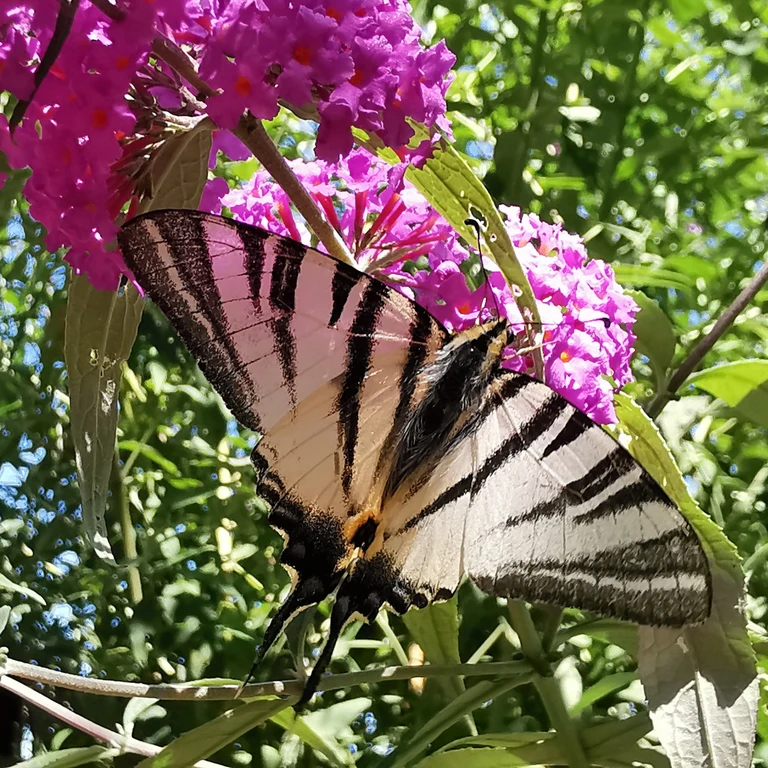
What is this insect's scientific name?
Iphiclides podalirius
